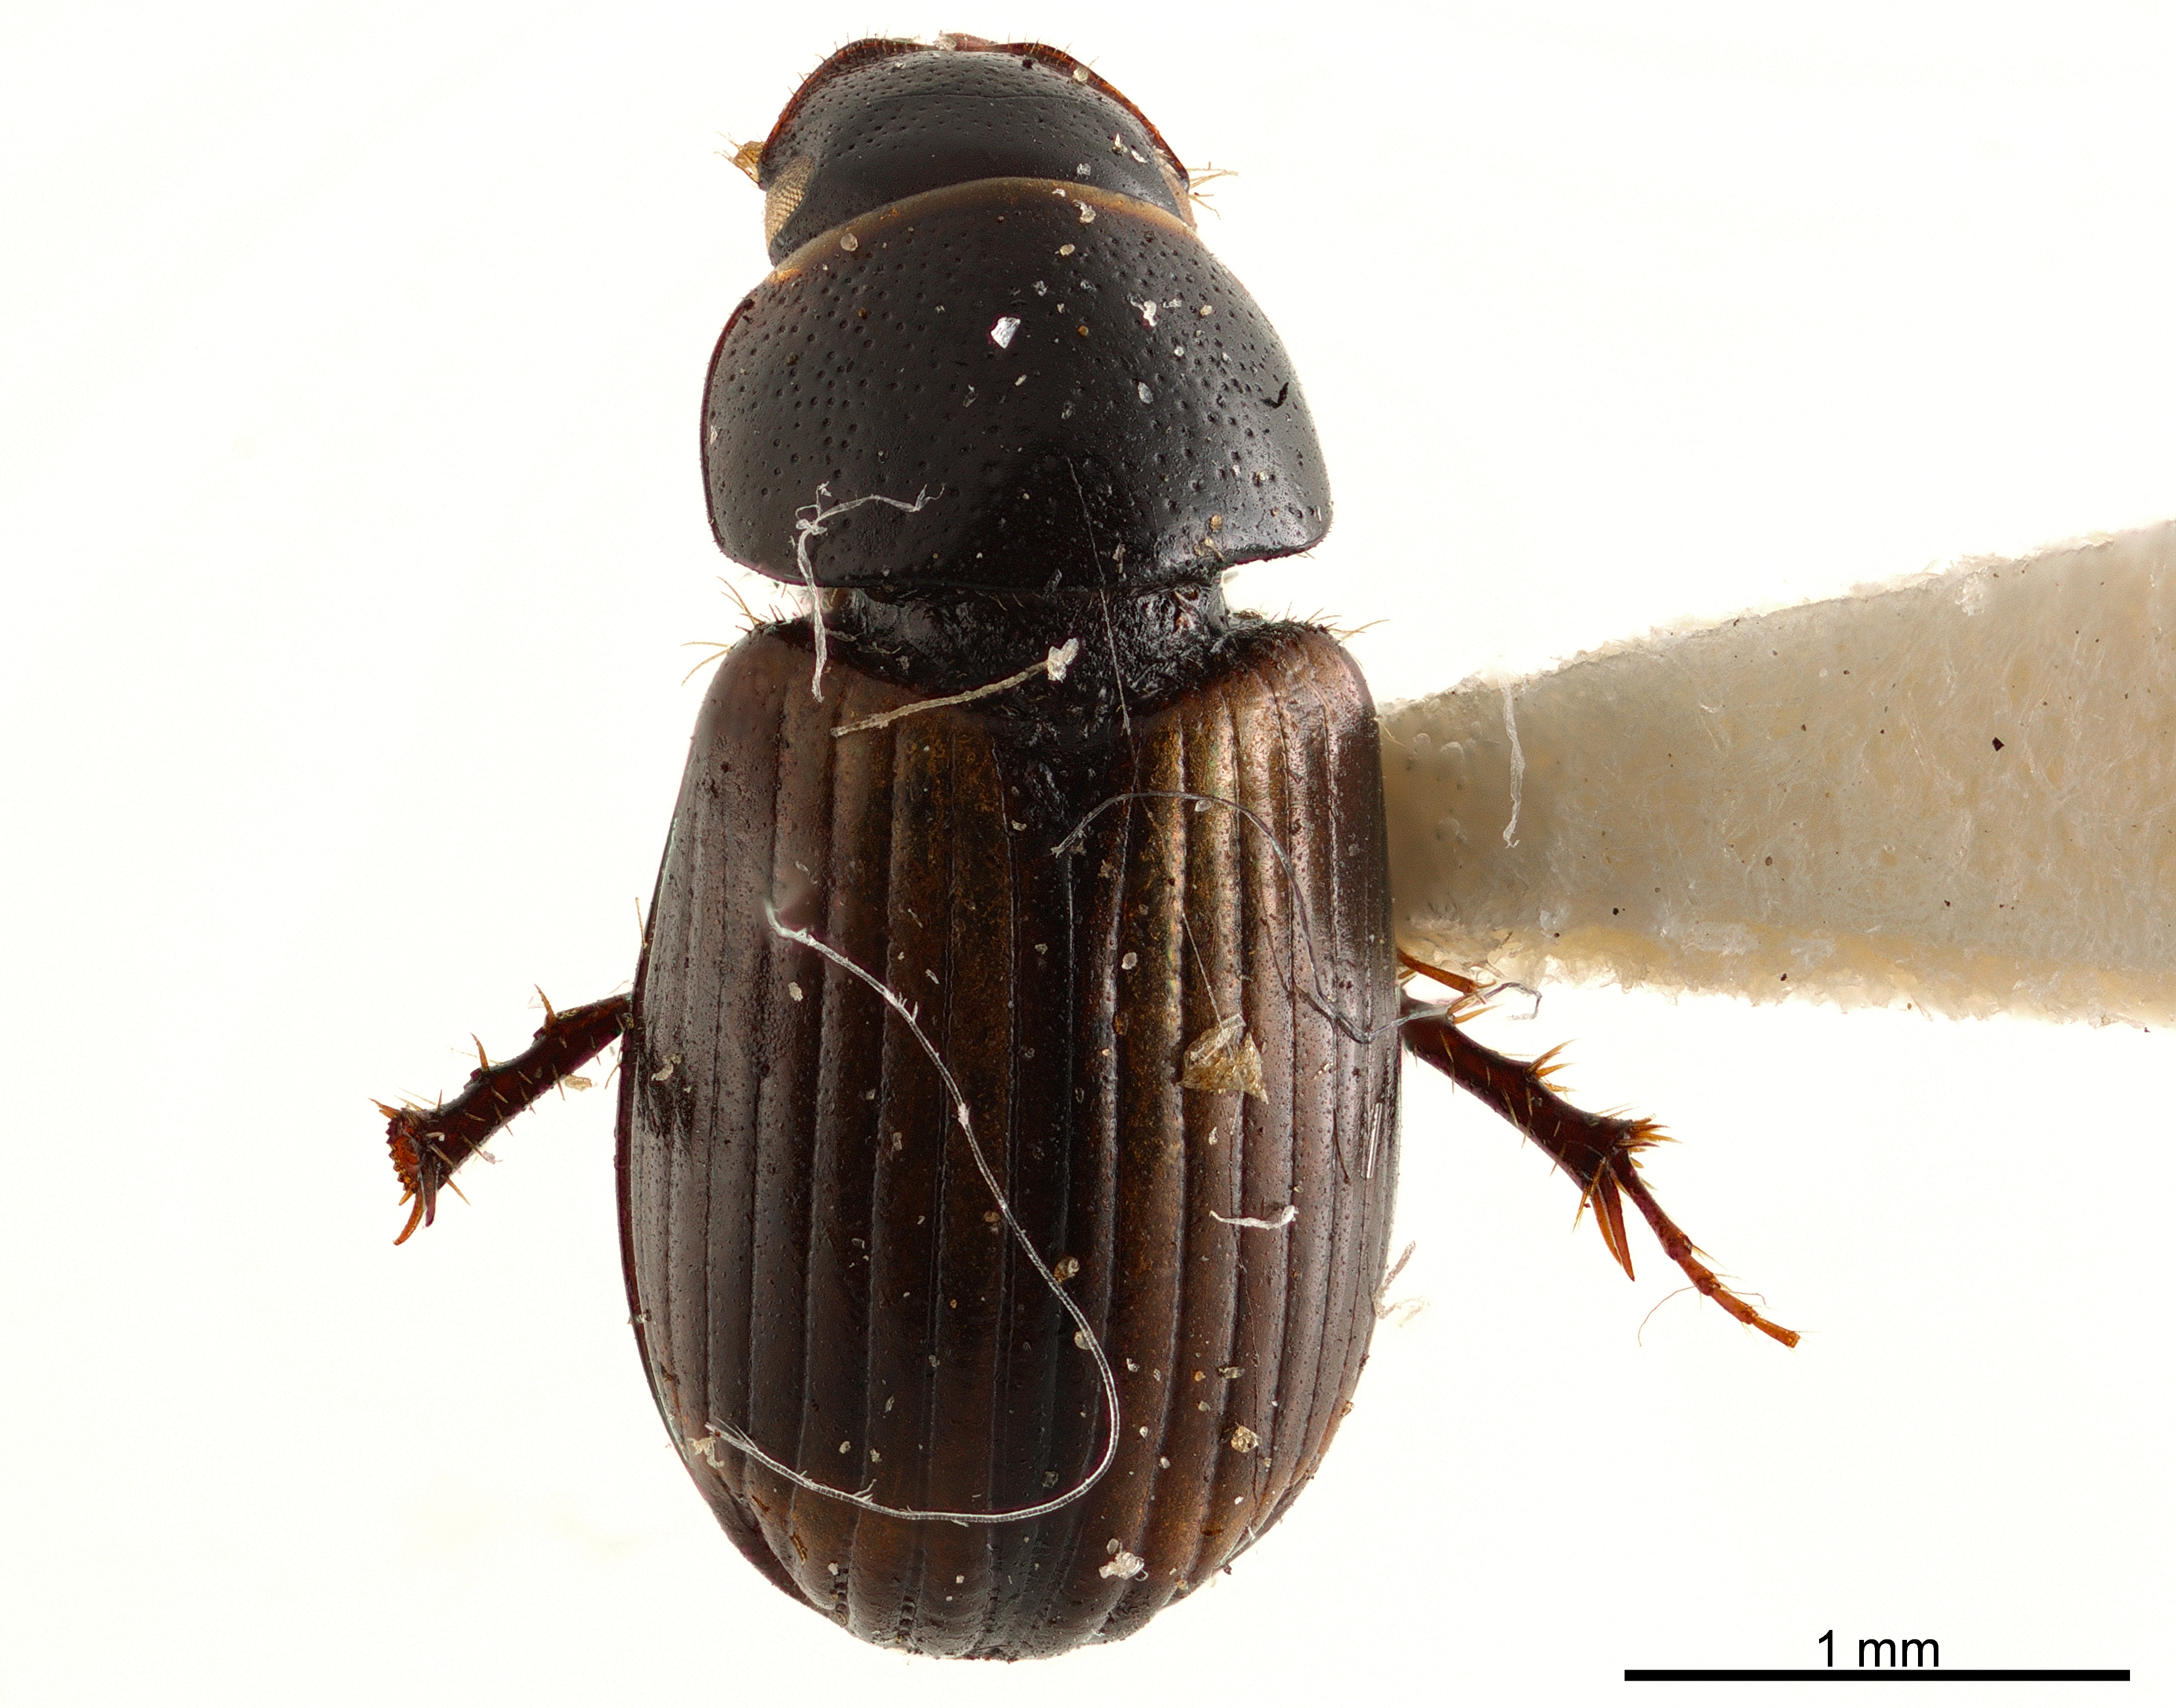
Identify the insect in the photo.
Plagiogonus tertius
